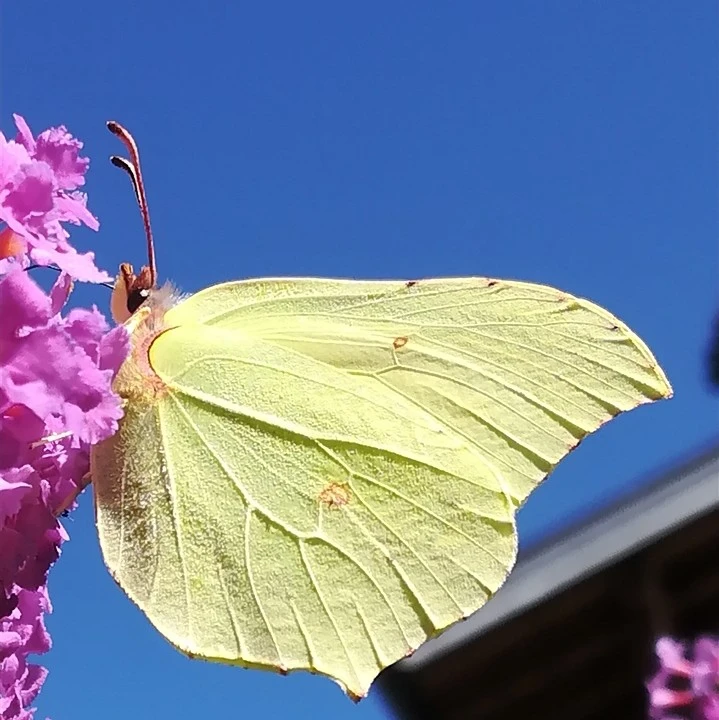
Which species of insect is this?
Gonepteryx rhamni
